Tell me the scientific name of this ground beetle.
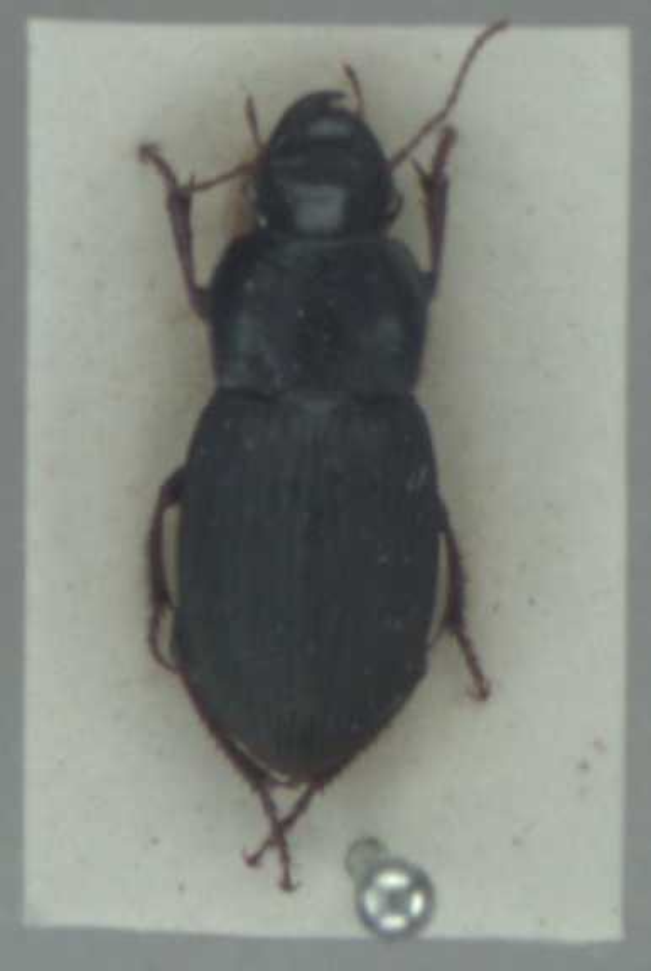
Harpalus rubripes
